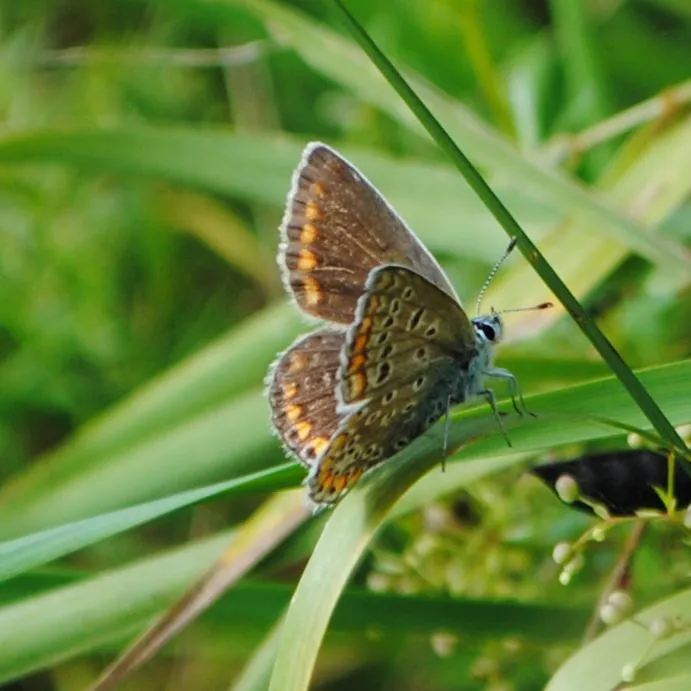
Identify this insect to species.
Polyommatus icarus
